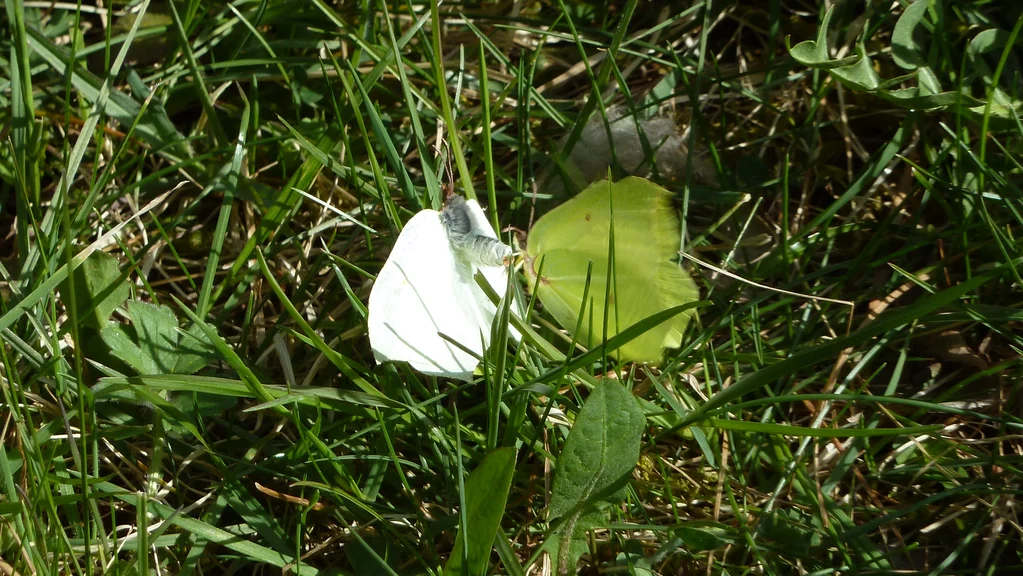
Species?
Gonepteryx rhamni
